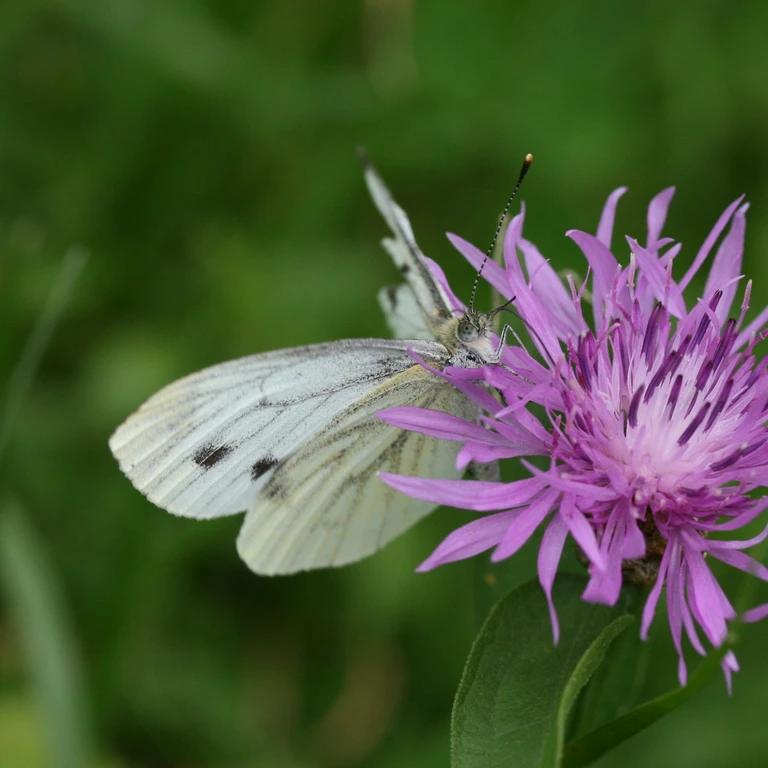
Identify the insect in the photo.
Pieris napi
